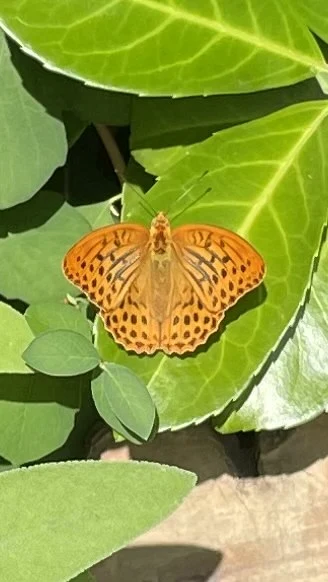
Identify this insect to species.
Argynnis paphia
